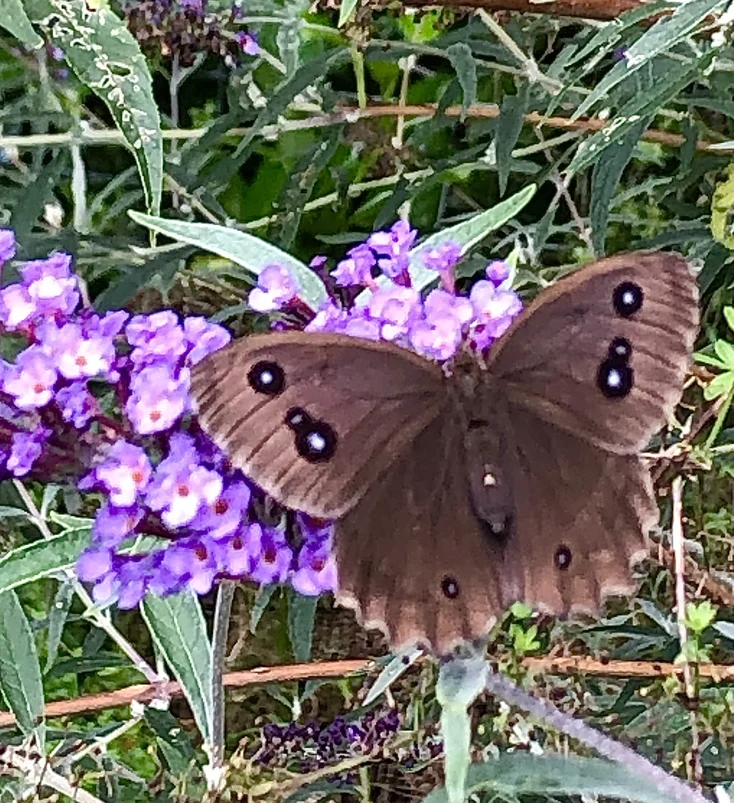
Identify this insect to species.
Minois dryas
